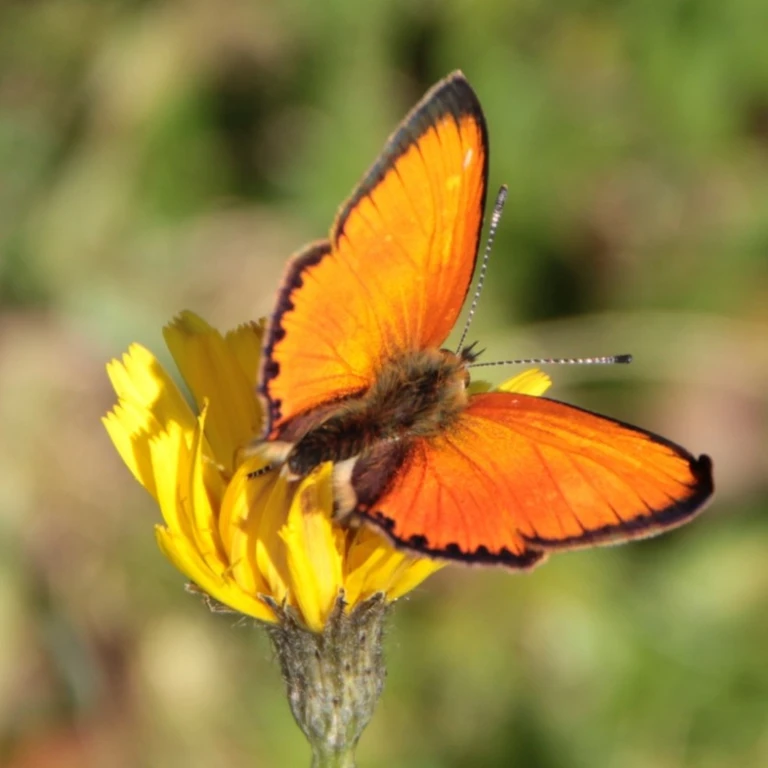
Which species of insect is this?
Lycaena virgaureae
